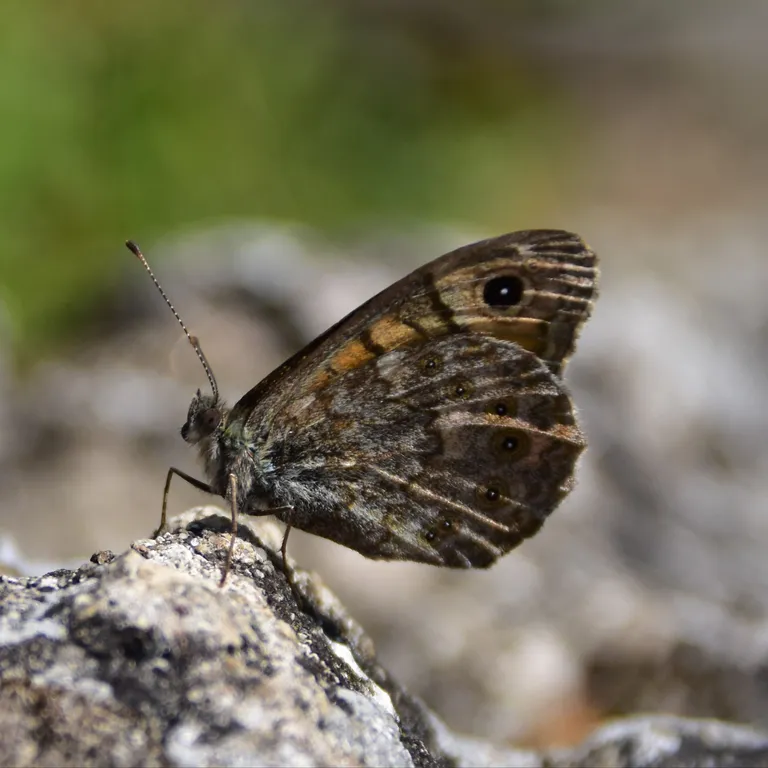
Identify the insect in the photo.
Lasiommata megera (also Pararge megera)
